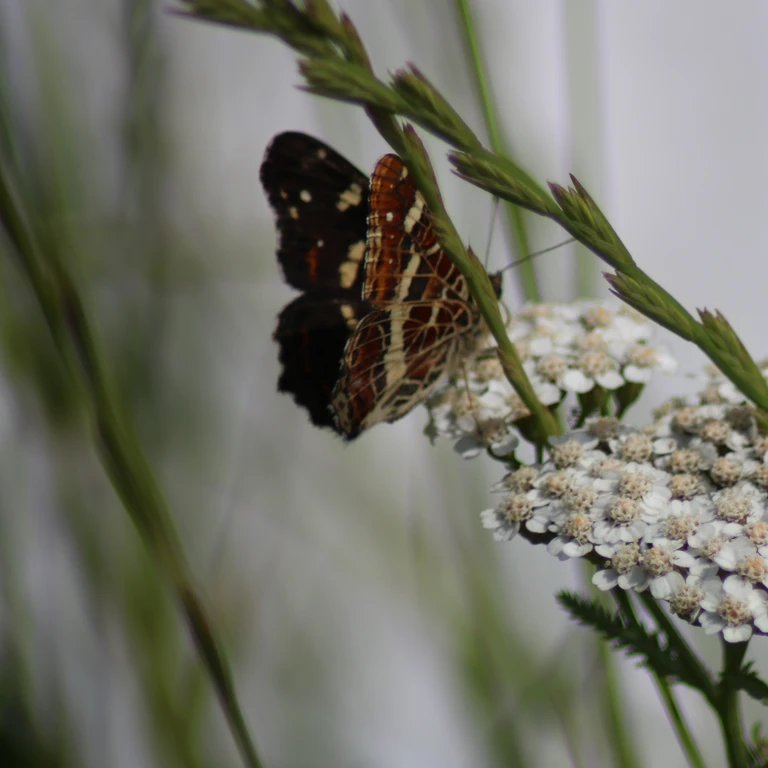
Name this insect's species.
Araschnia levana
